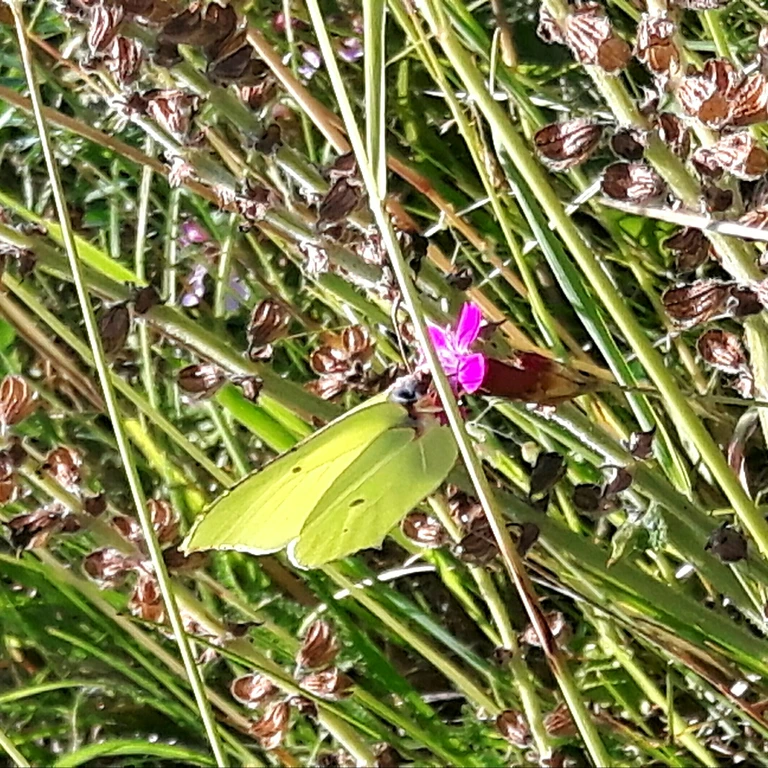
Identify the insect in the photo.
Gonepteryx rhamni
